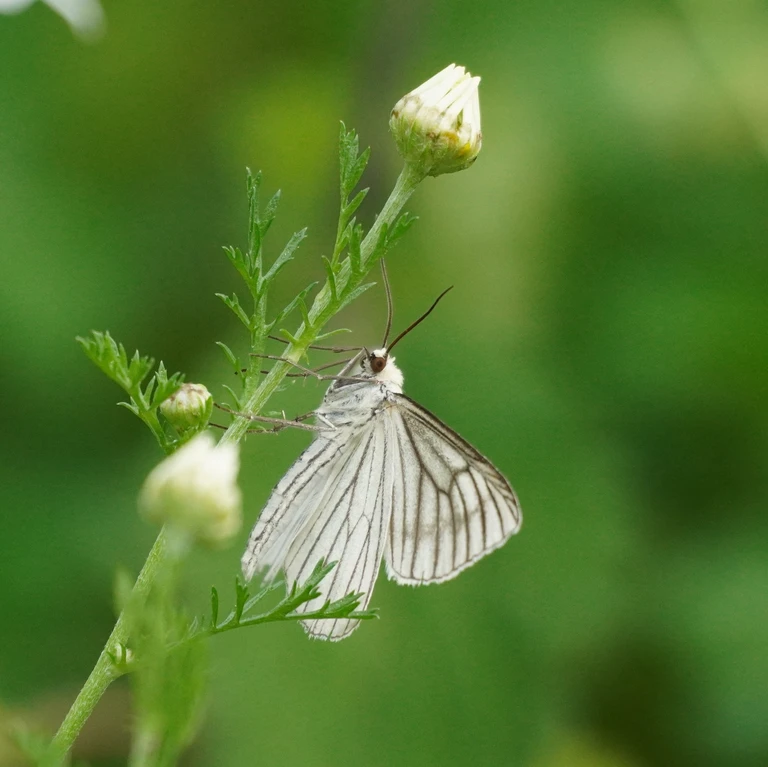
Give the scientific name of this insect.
Siona lineata
